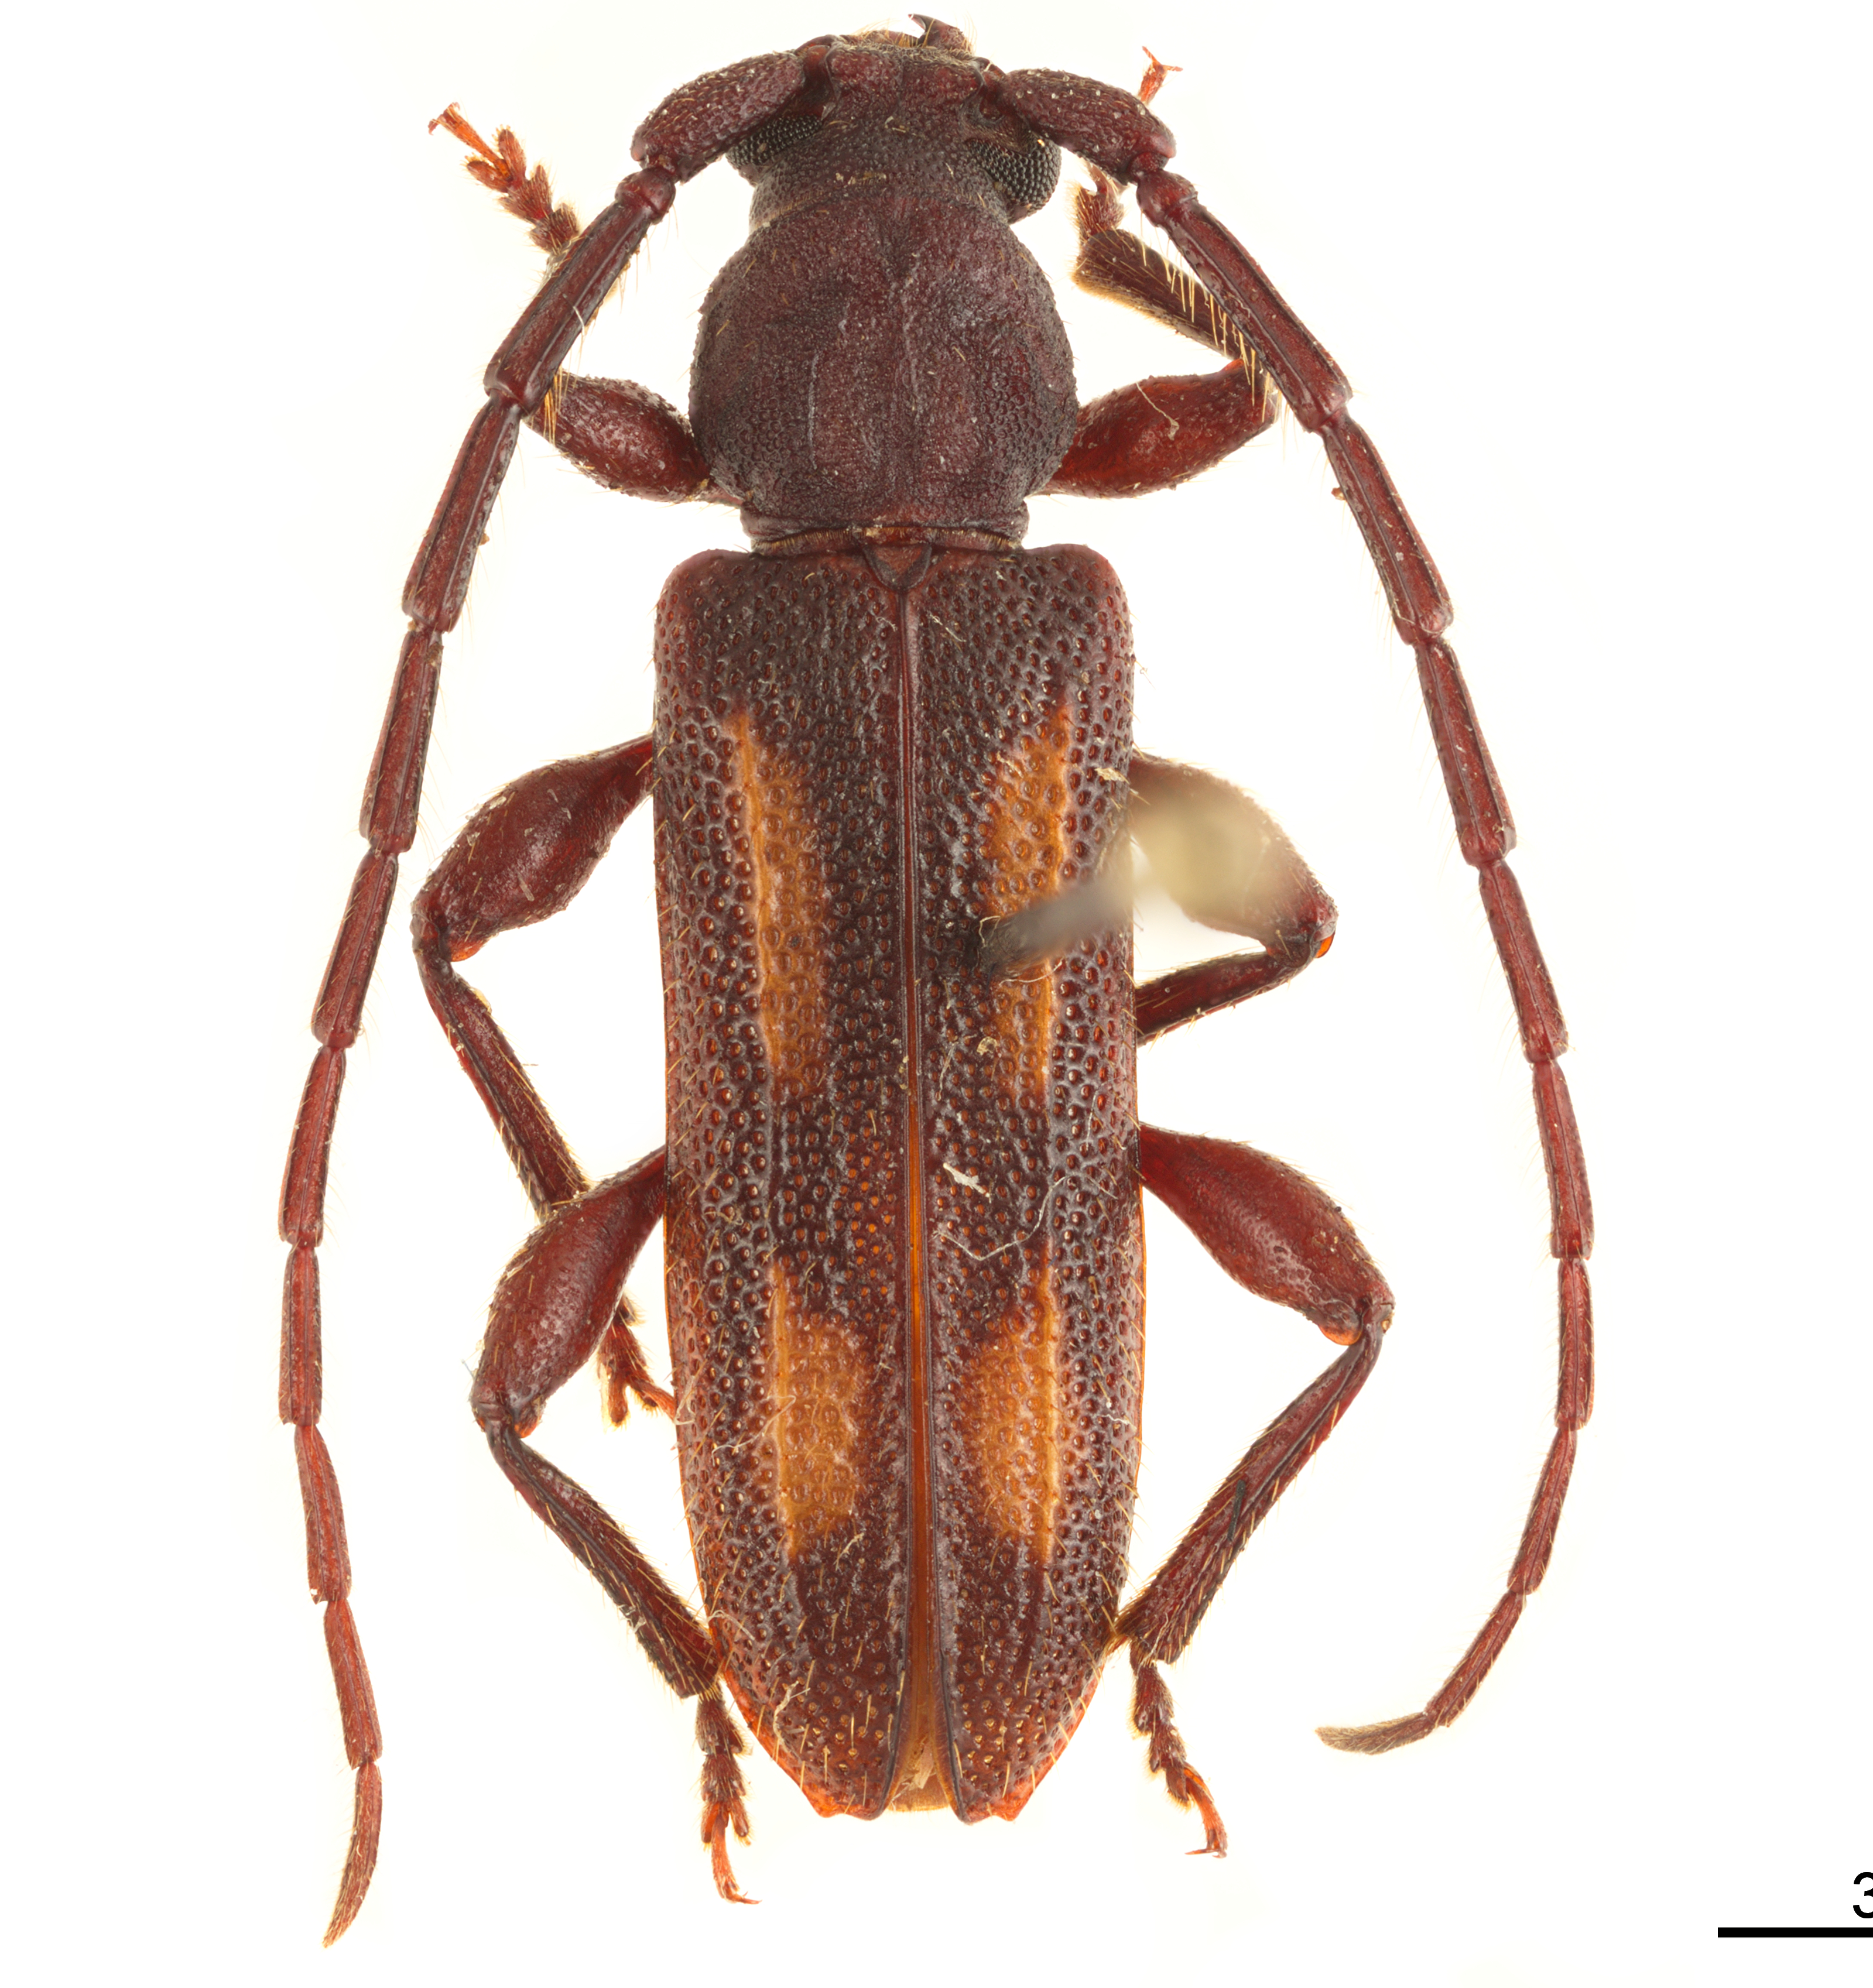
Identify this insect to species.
Haruspex quadripustulatus
